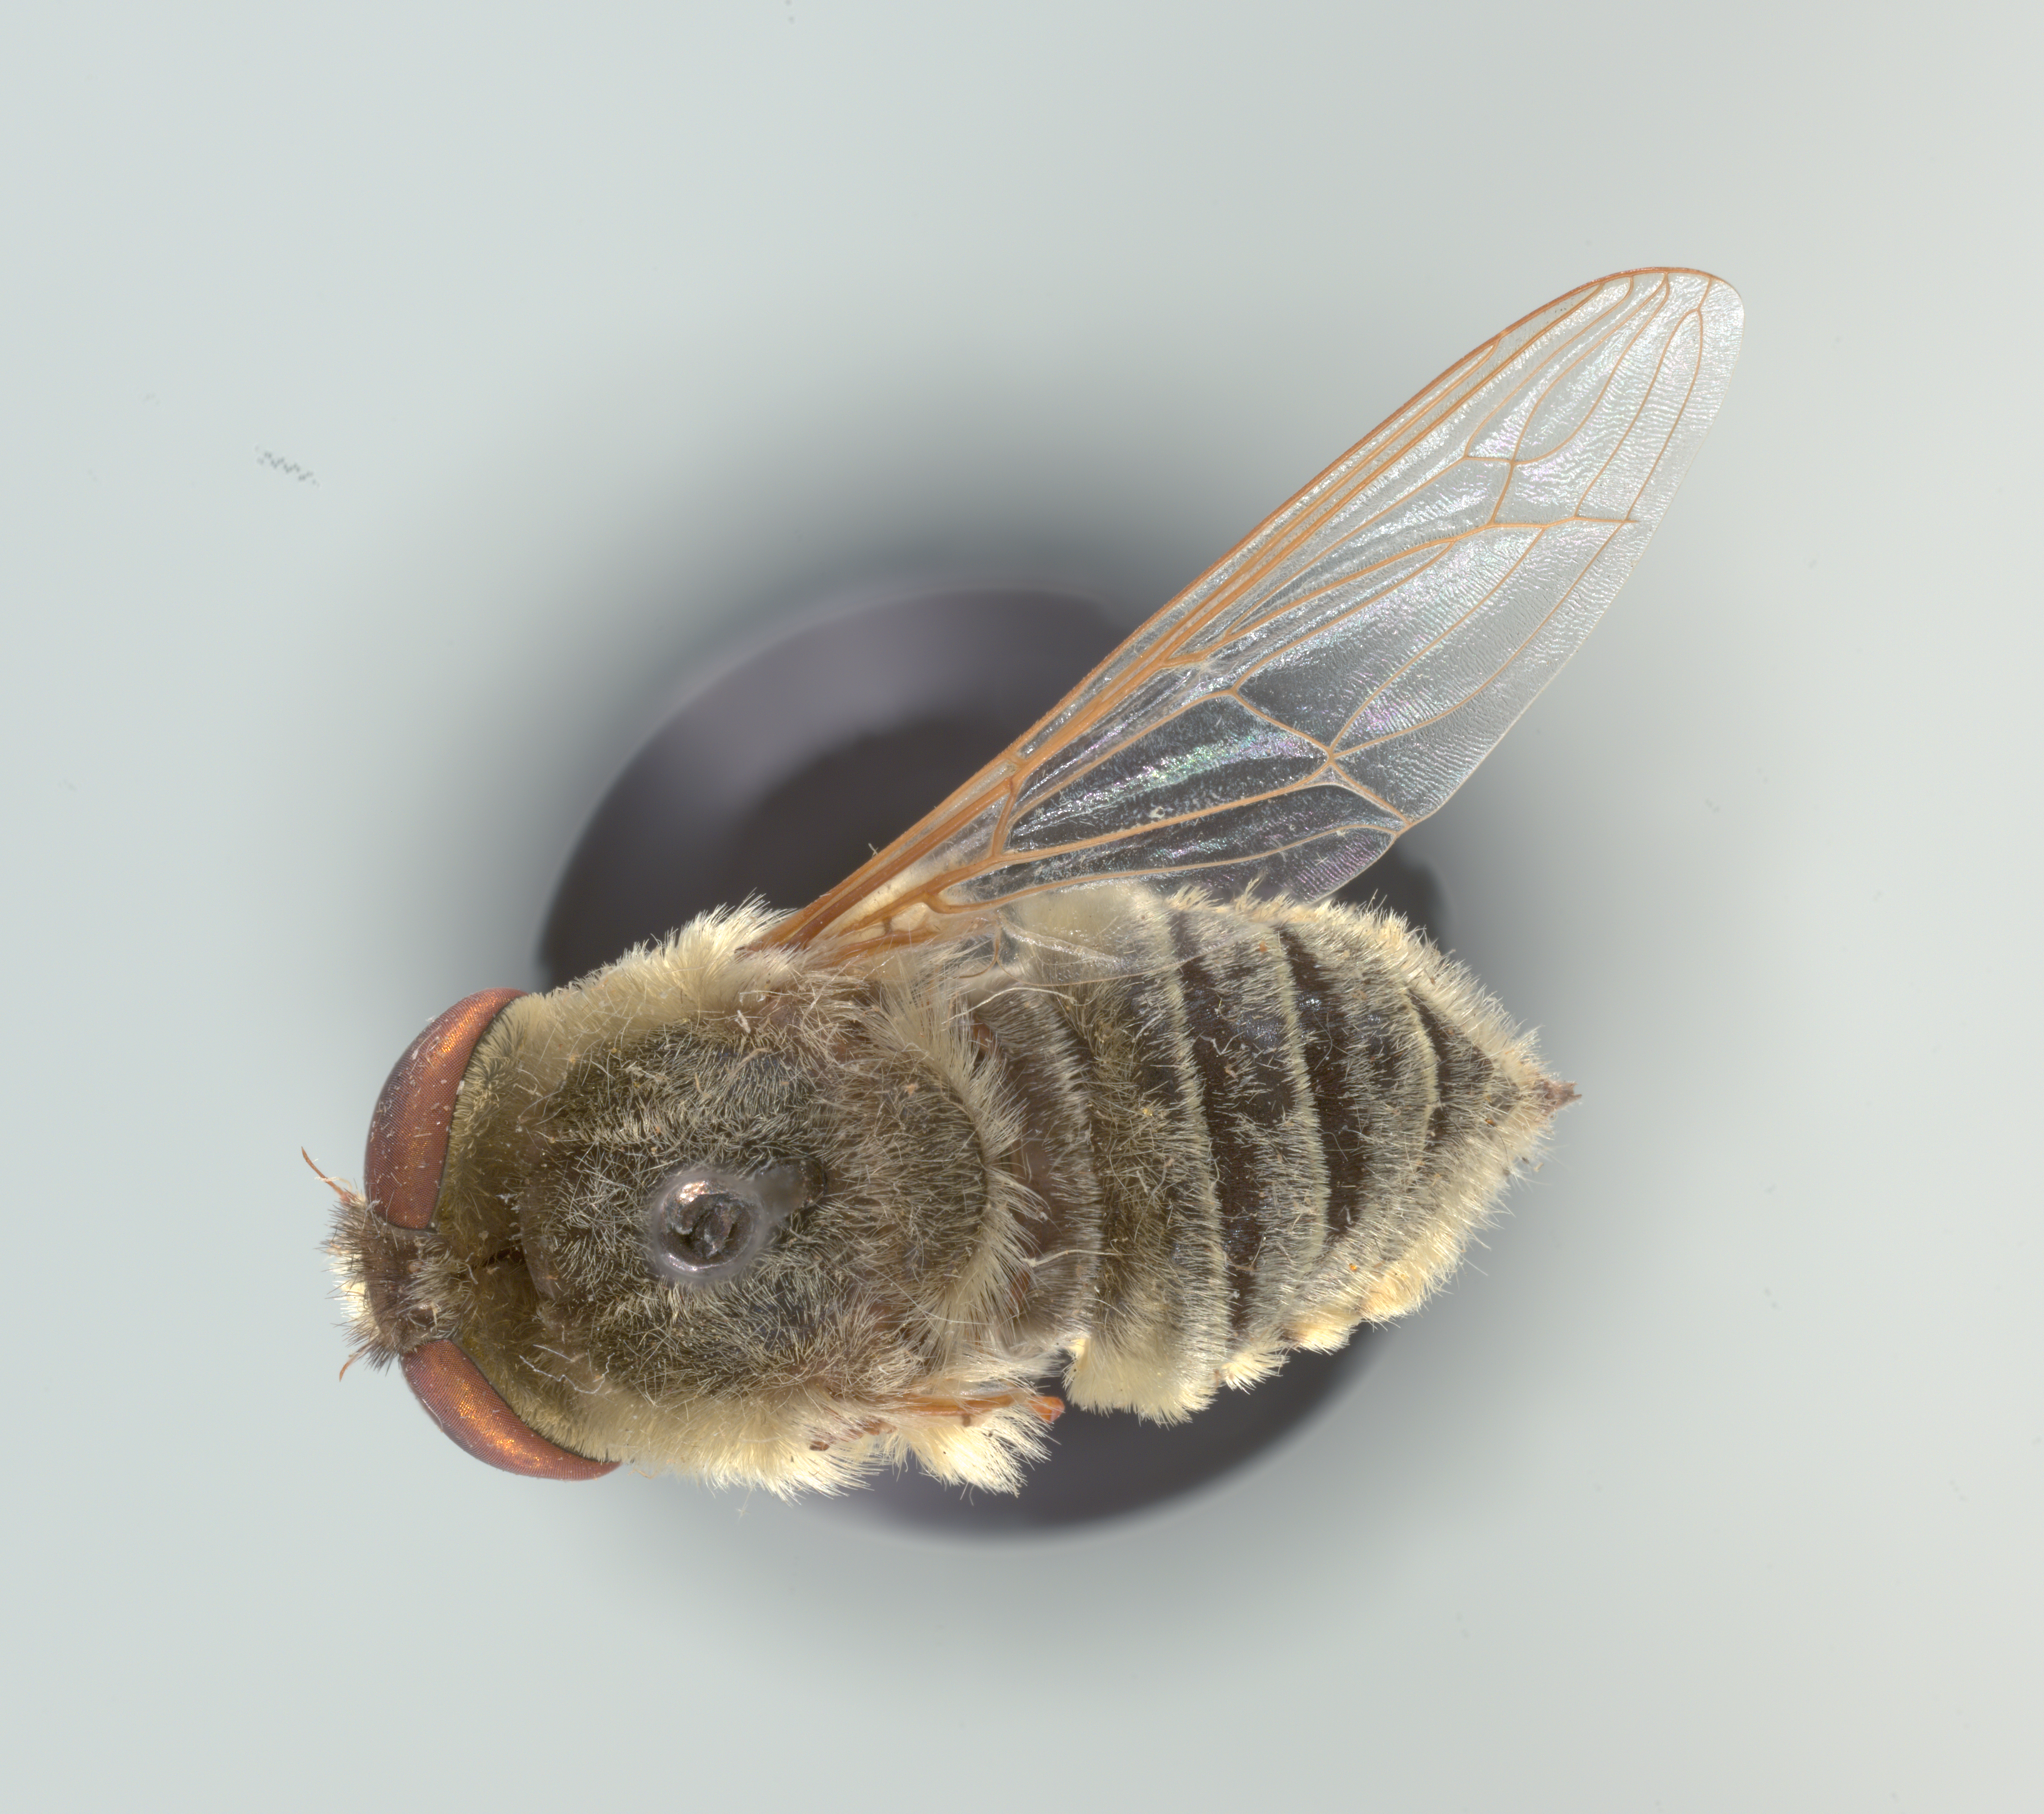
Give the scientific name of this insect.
Neorhynchocephalus sackenii
